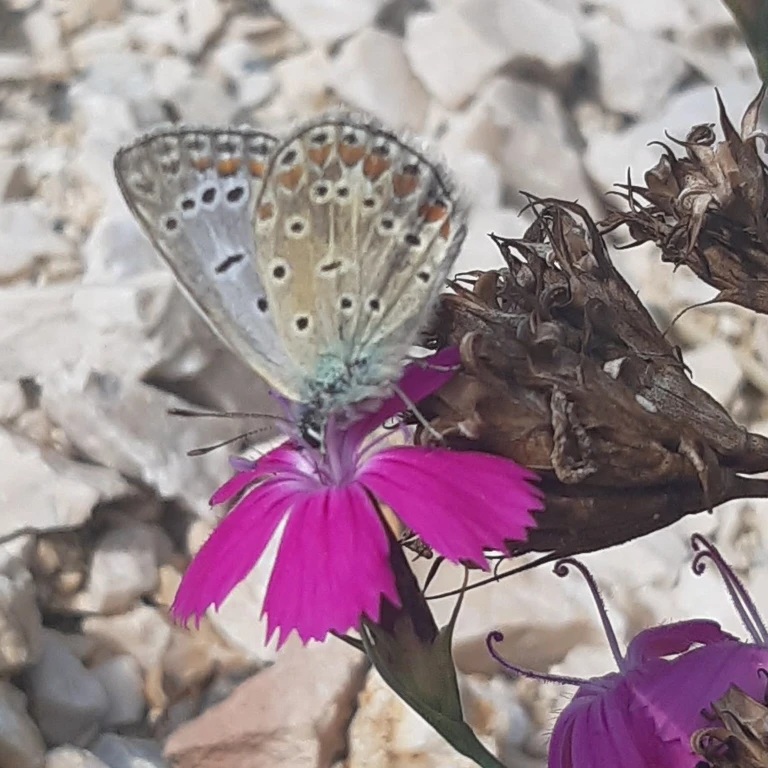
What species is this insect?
Polyommatus icarus
